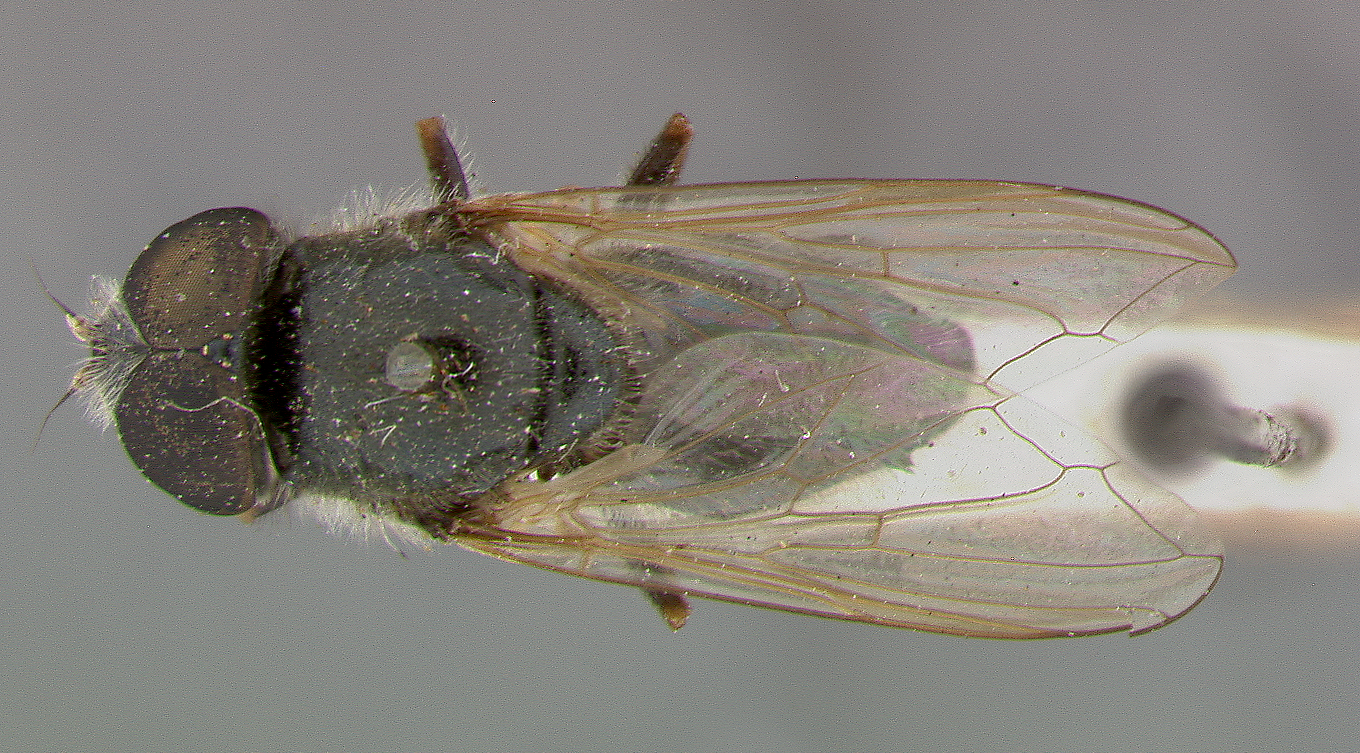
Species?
Cartosyrphus brevichaetus
